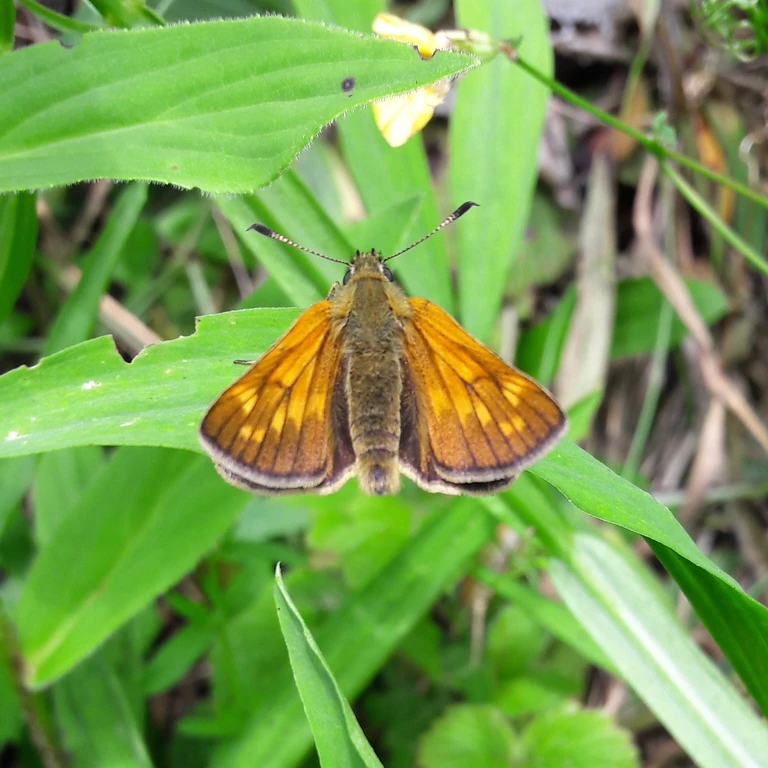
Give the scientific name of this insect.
Ochlodes sylvanus (also Ochlodes venata)
